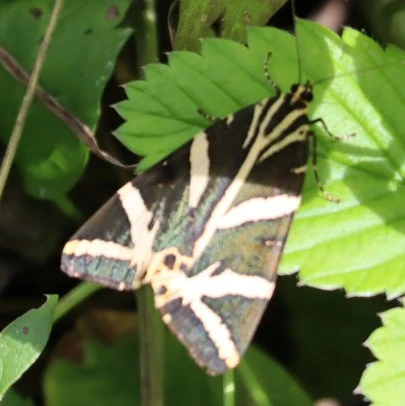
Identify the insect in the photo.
Euplagia quadripunctaria
